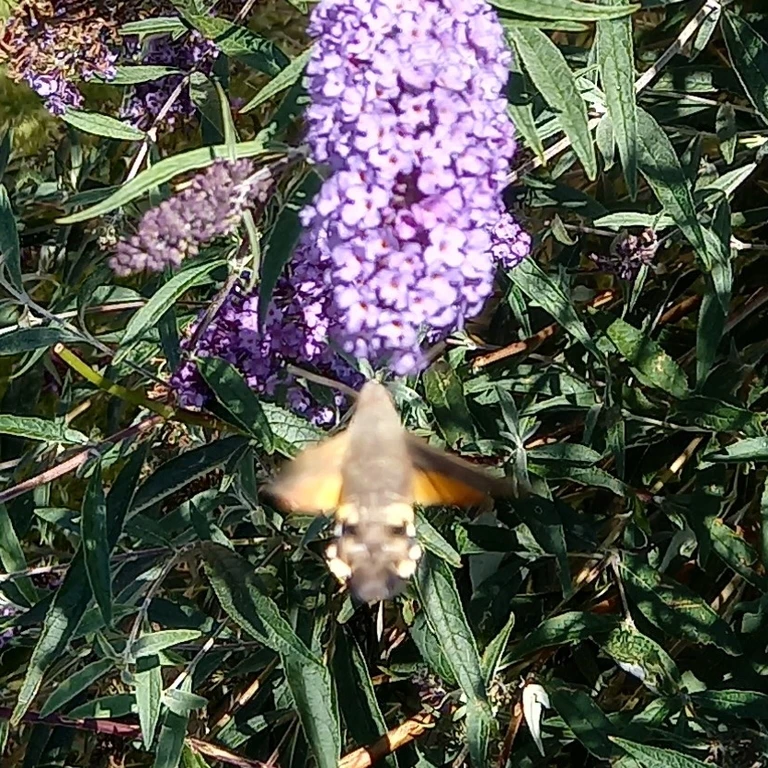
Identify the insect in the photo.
Macroglossum stellatarum
